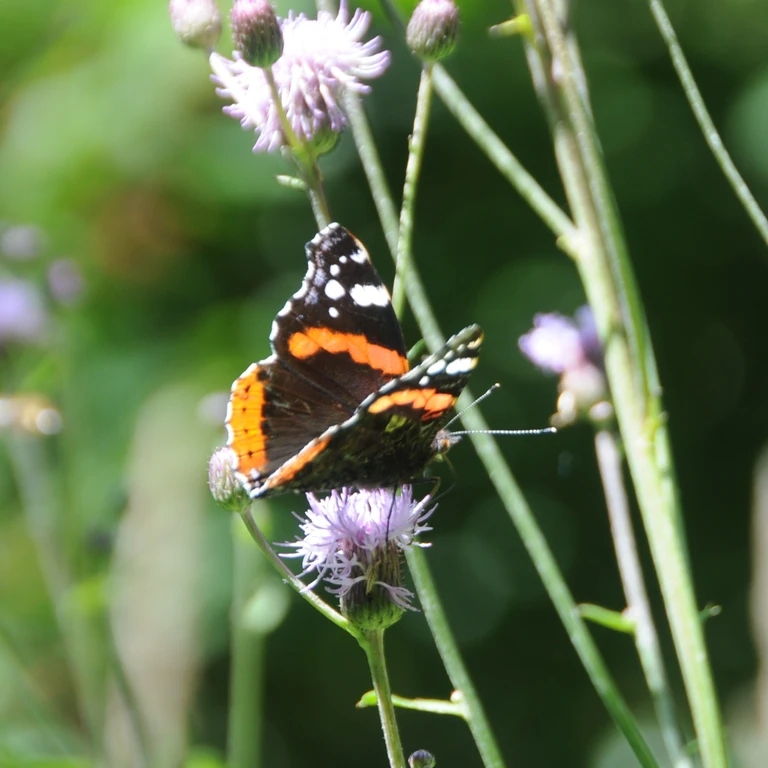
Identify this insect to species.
Vanessa atalanta
